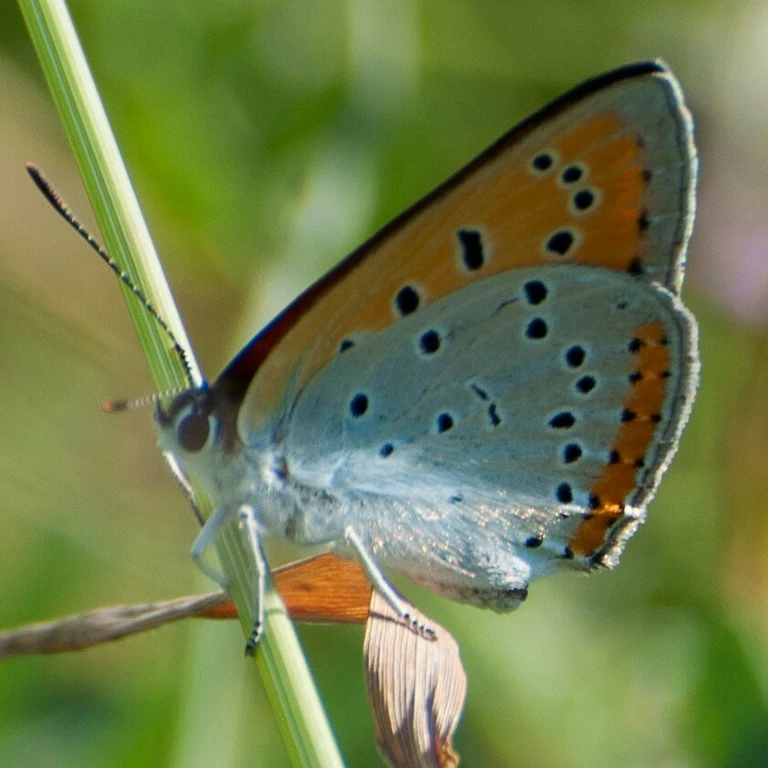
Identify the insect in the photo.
Lycaena dispar
